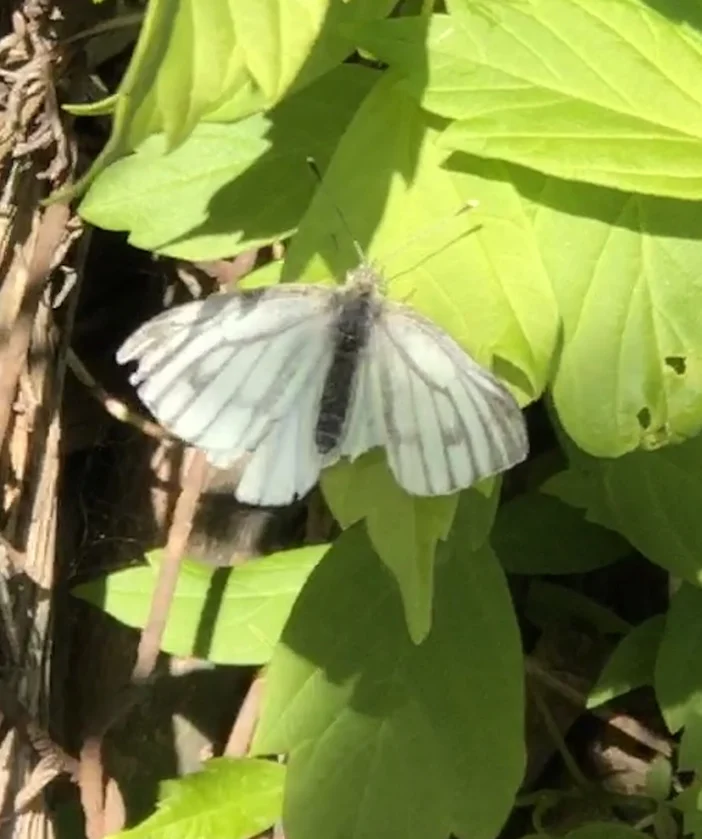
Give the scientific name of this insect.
Pieris napi
